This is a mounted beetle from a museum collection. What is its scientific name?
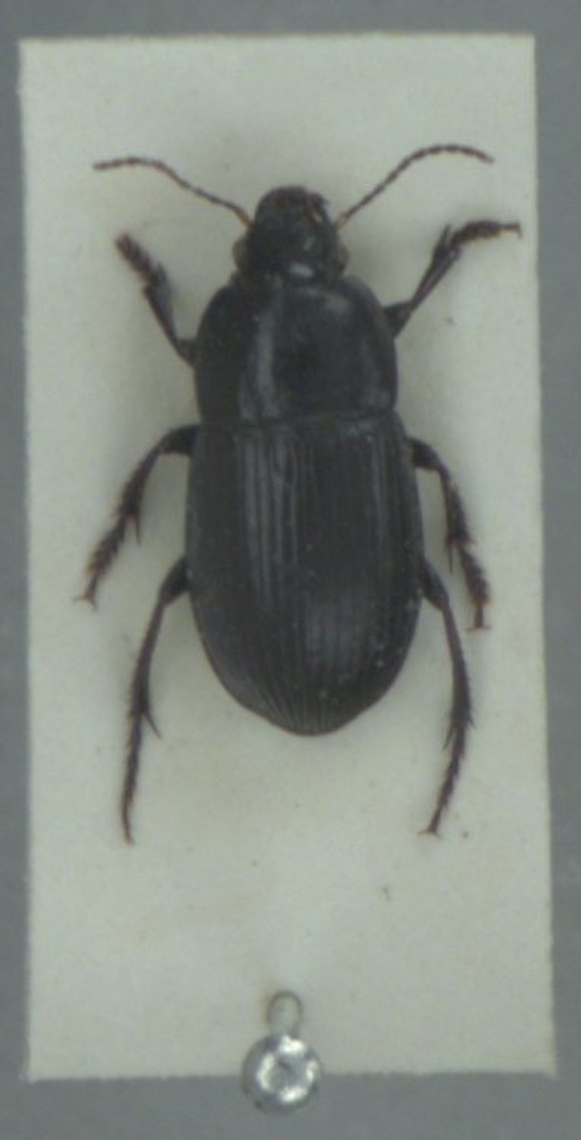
Harpalus serripes
